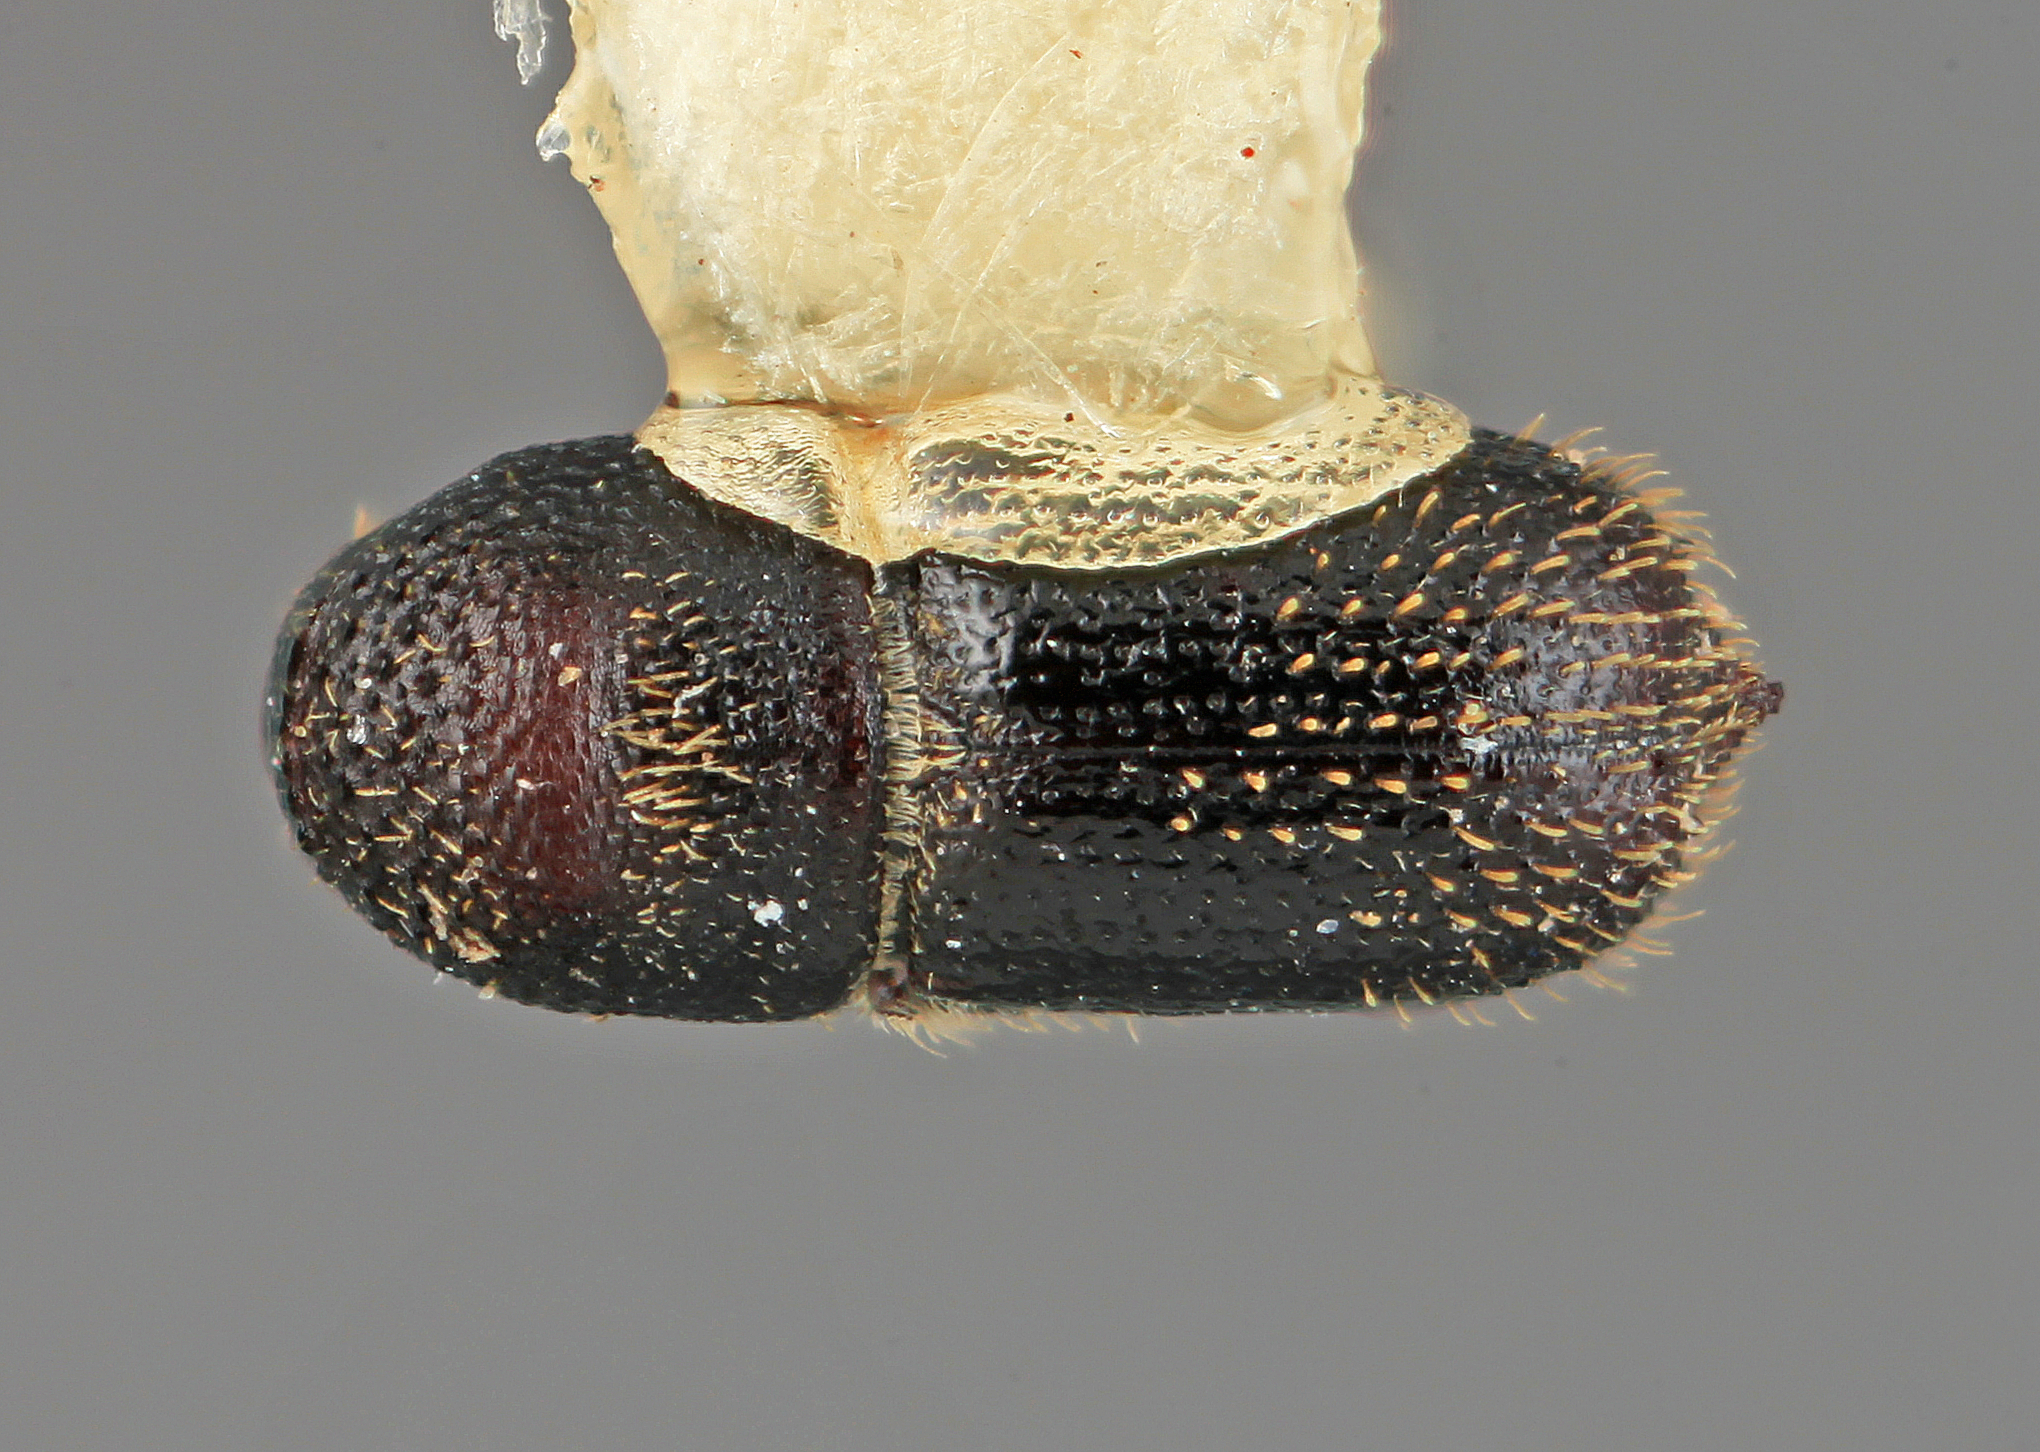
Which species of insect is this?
Hylocurus crotonis
